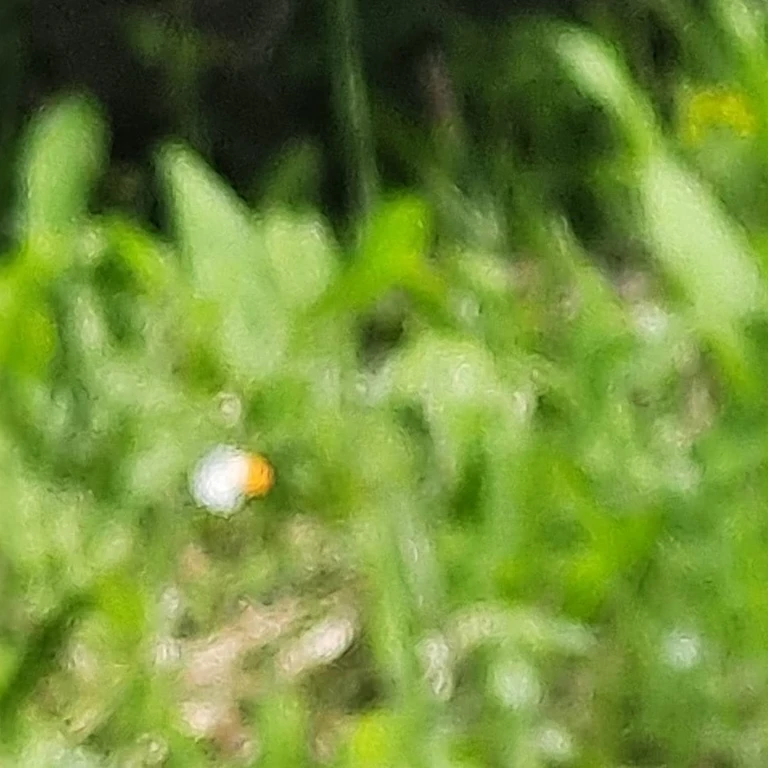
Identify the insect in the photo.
Anthocharis cardamines
